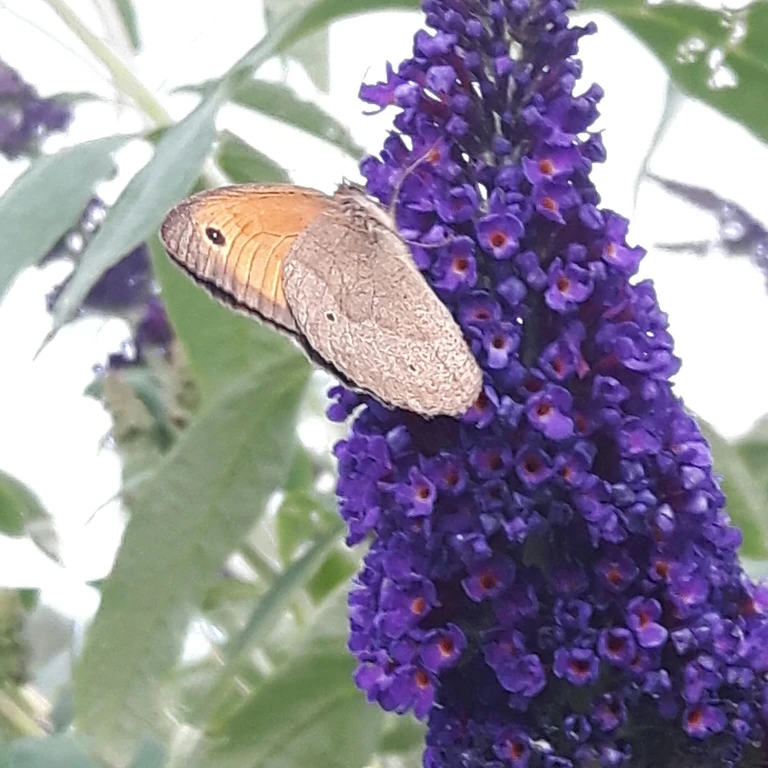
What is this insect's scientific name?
Maniola jurtina
